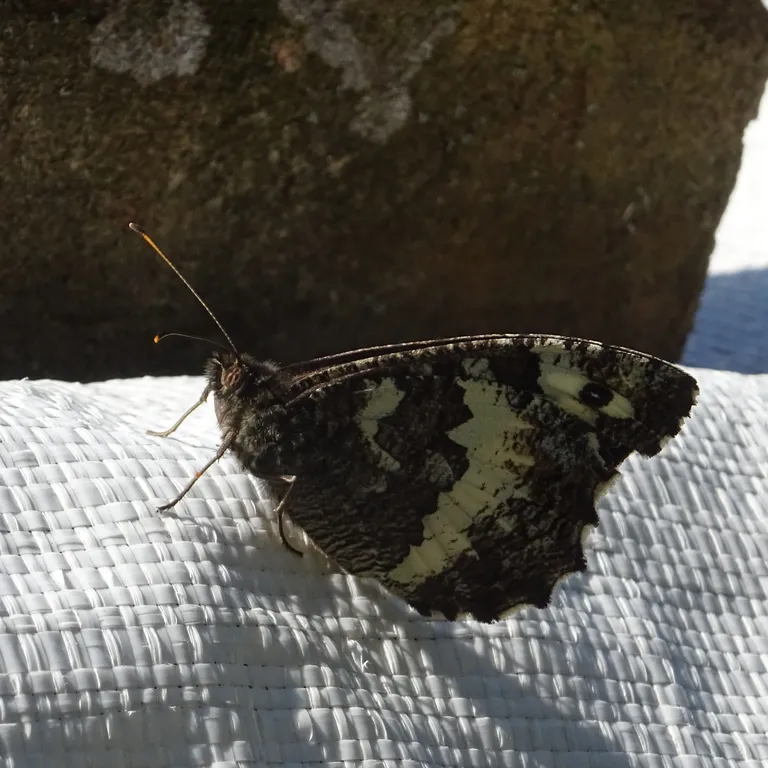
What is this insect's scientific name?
Brintesia circe
